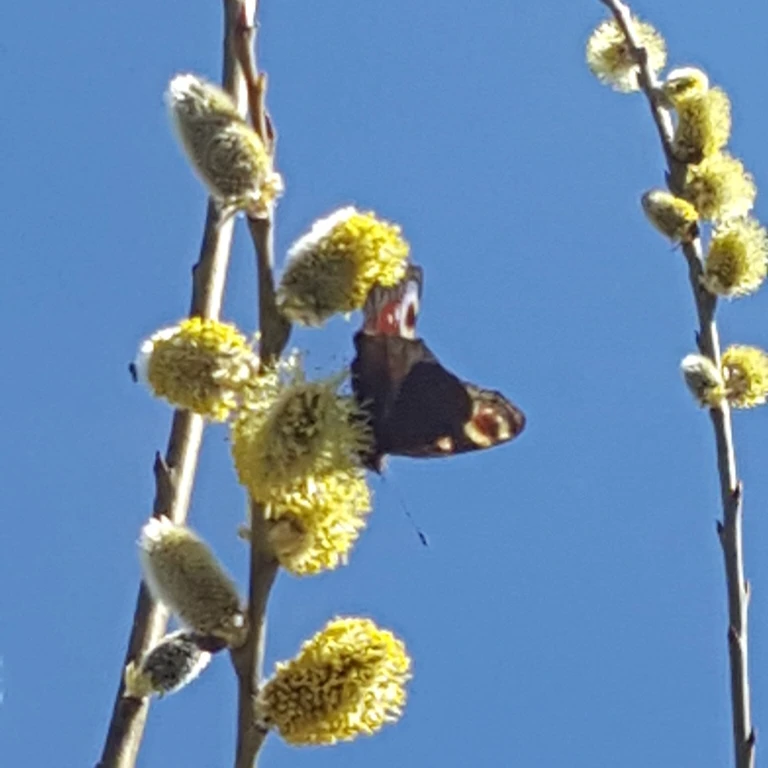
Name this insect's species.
Aglais io
